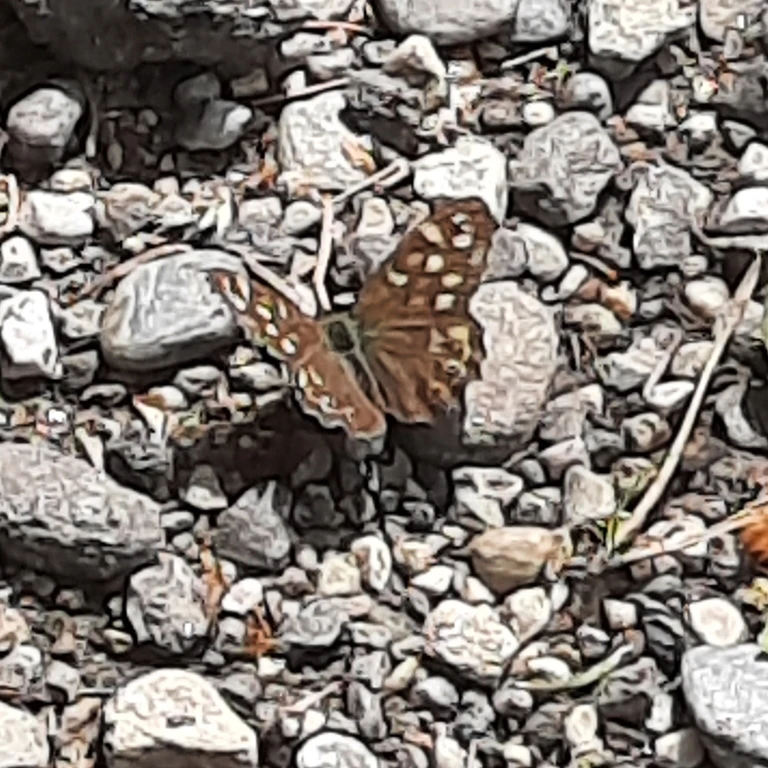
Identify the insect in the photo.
Pararge aegeria
